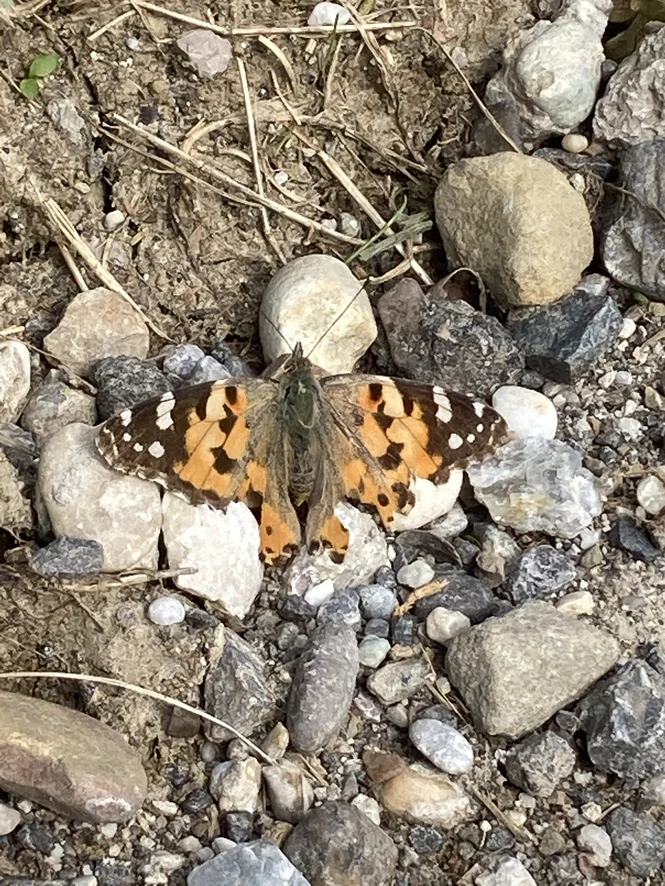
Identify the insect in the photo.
Vanessa cardui
